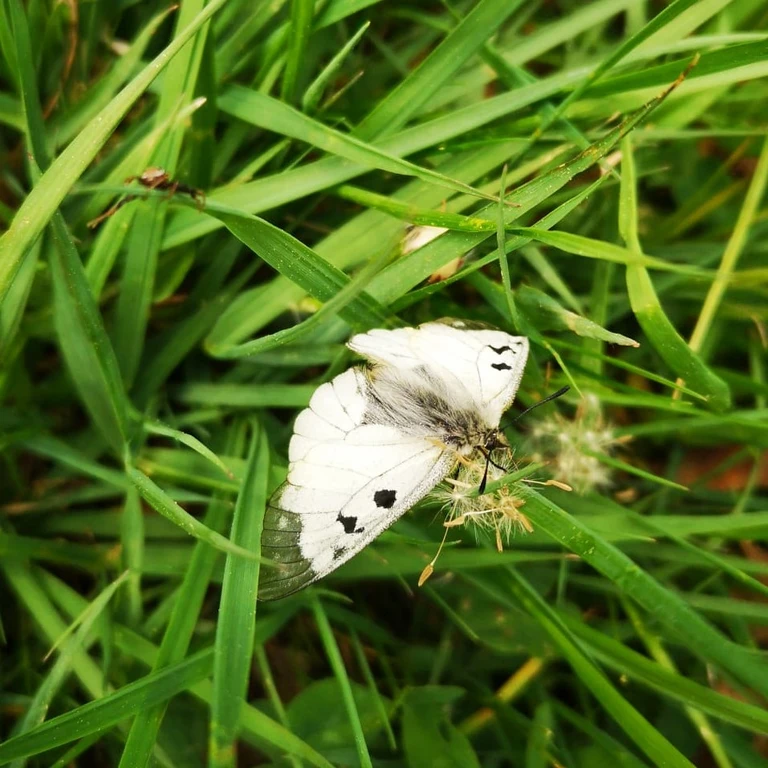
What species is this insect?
Parnassius mnemosyne
